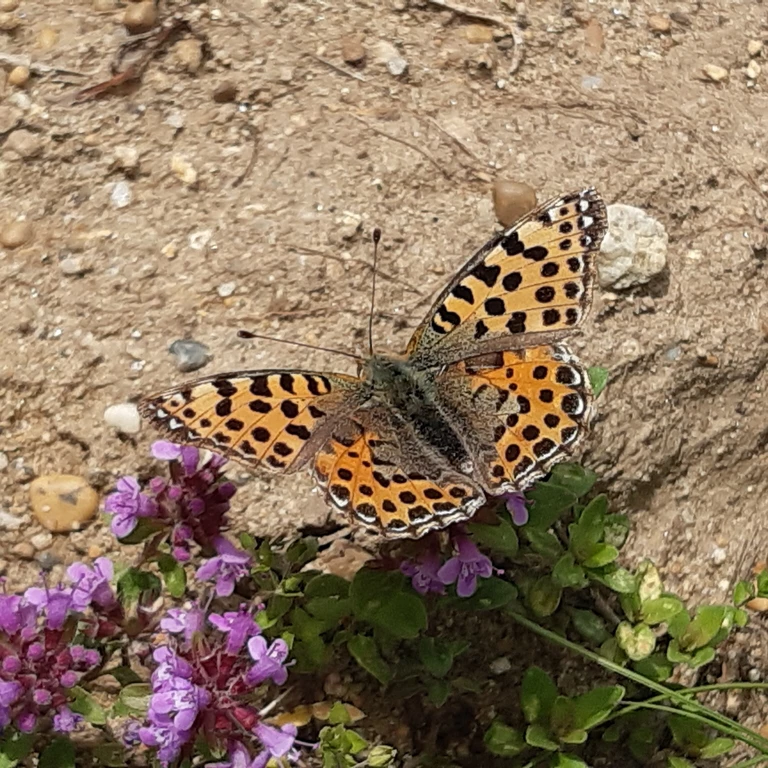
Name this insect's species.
Issoria lathonia
